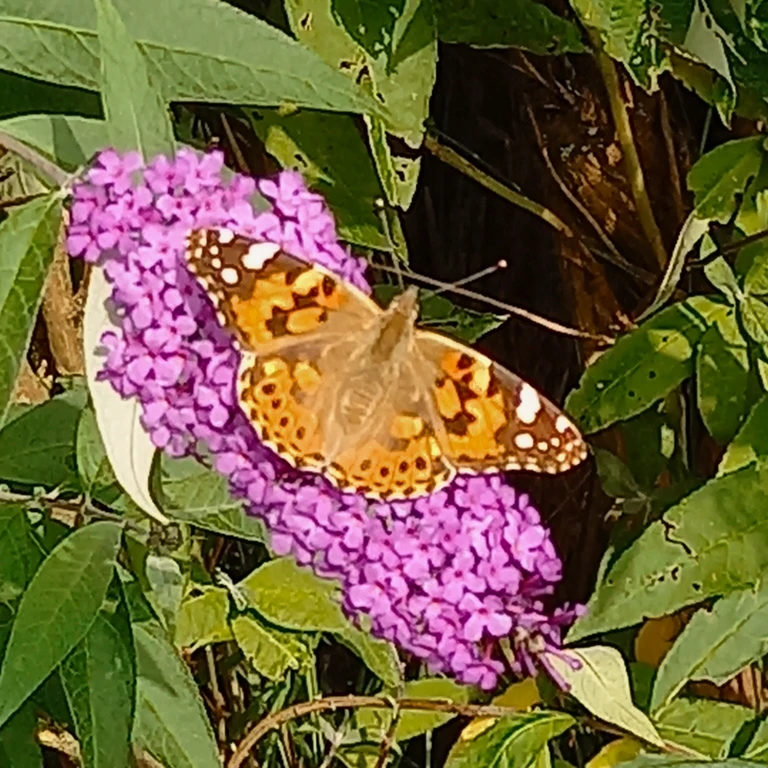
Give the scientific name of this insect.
Vanessa cardui
